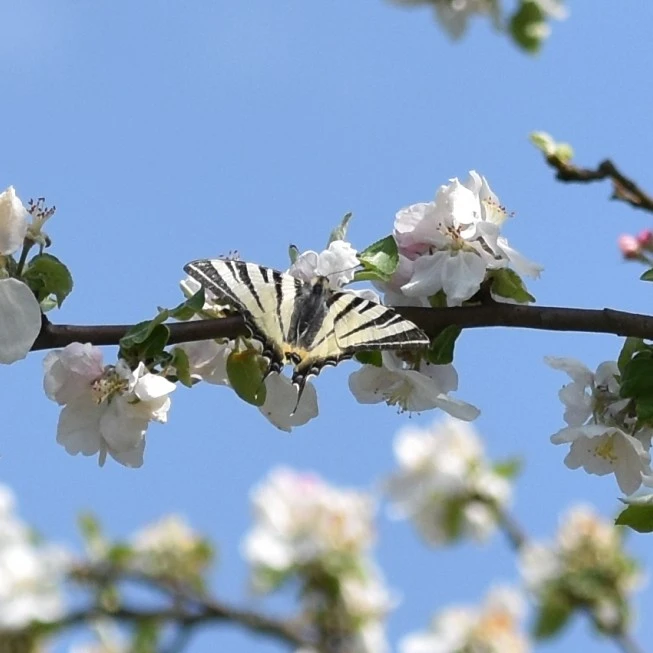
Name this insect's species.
Iphiclides podalirius
